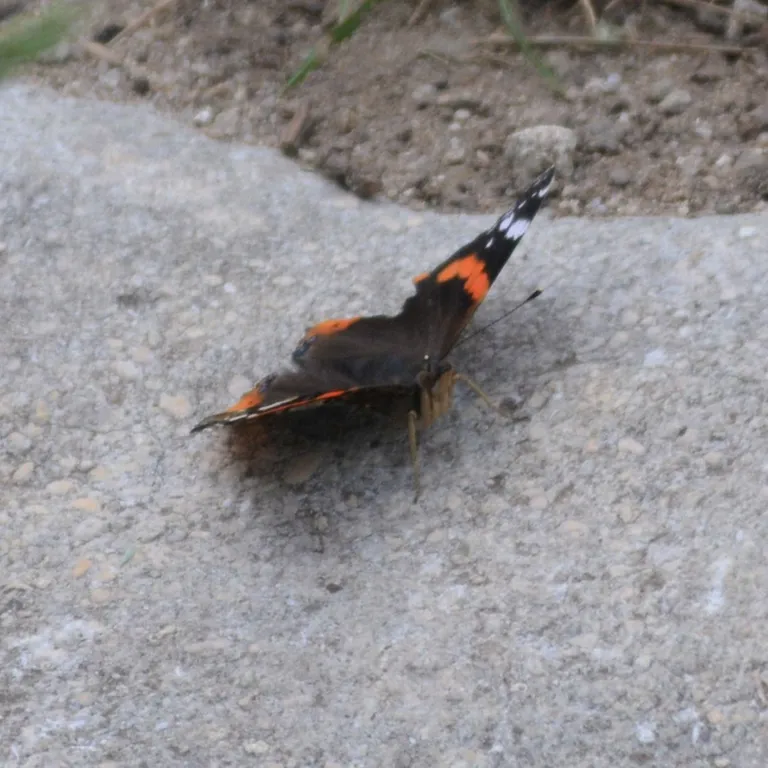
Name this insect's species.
Vanessa atalanta
